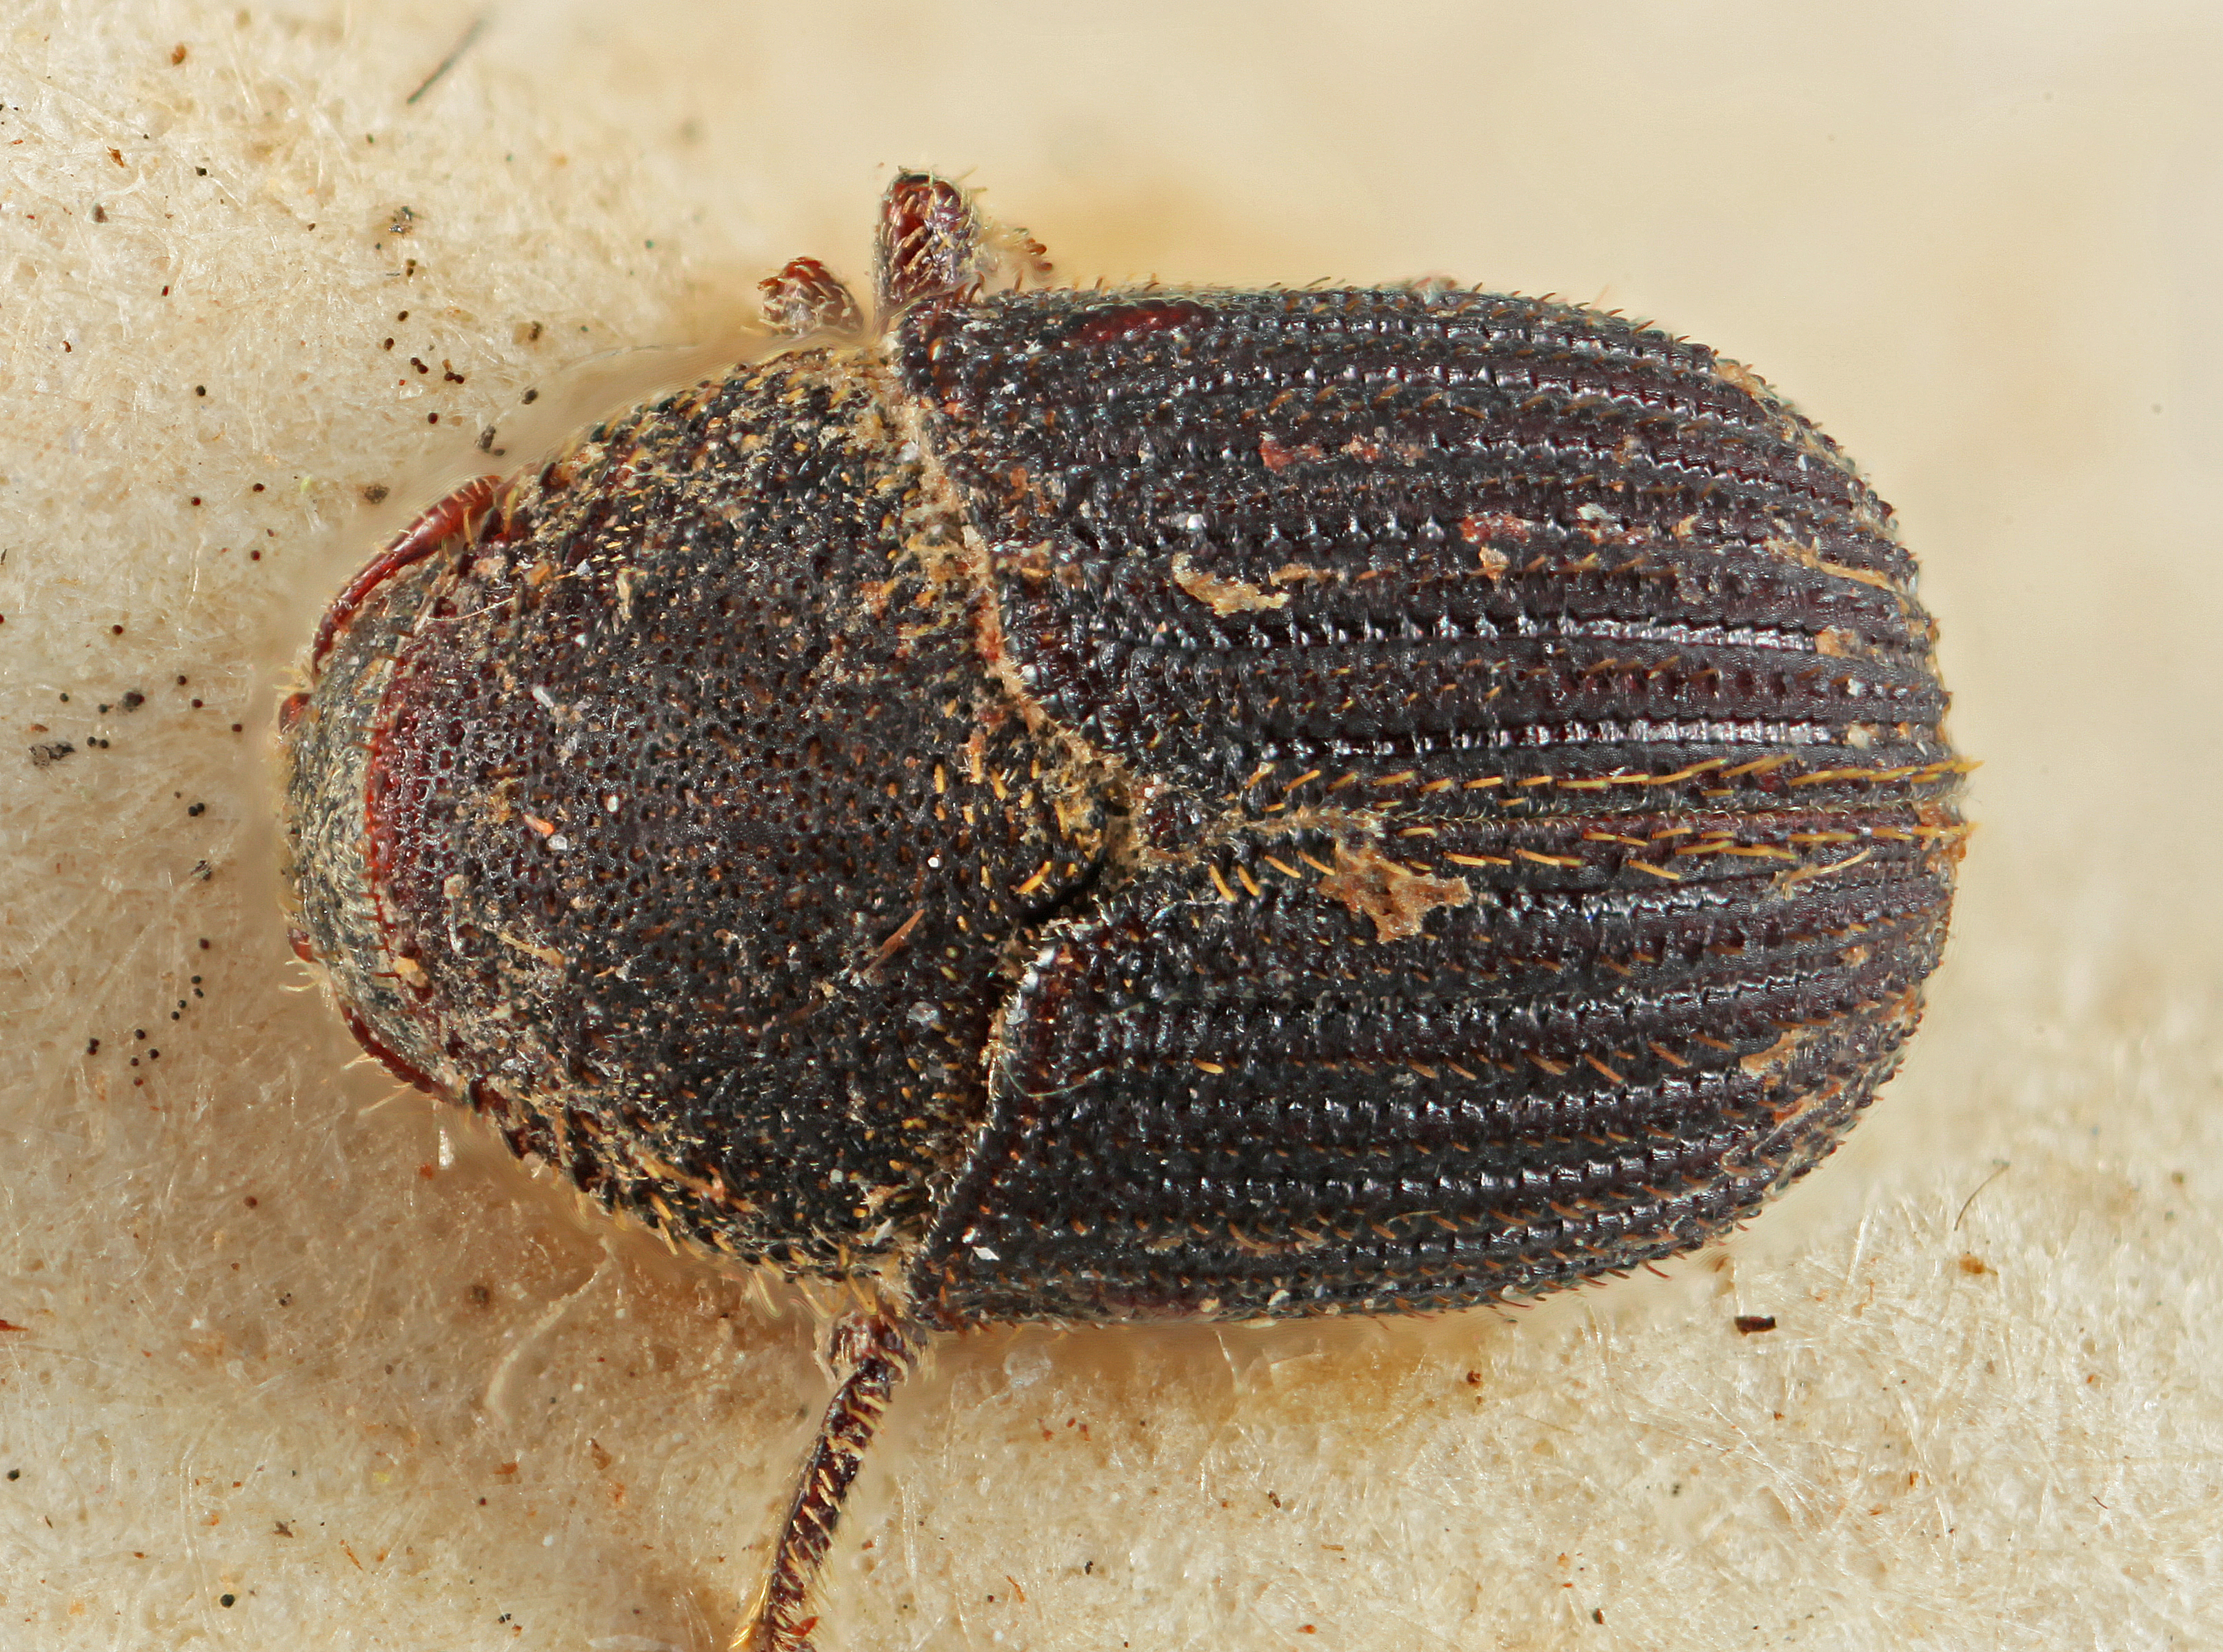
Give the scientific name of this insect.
Phloeotribus uniseriatus
